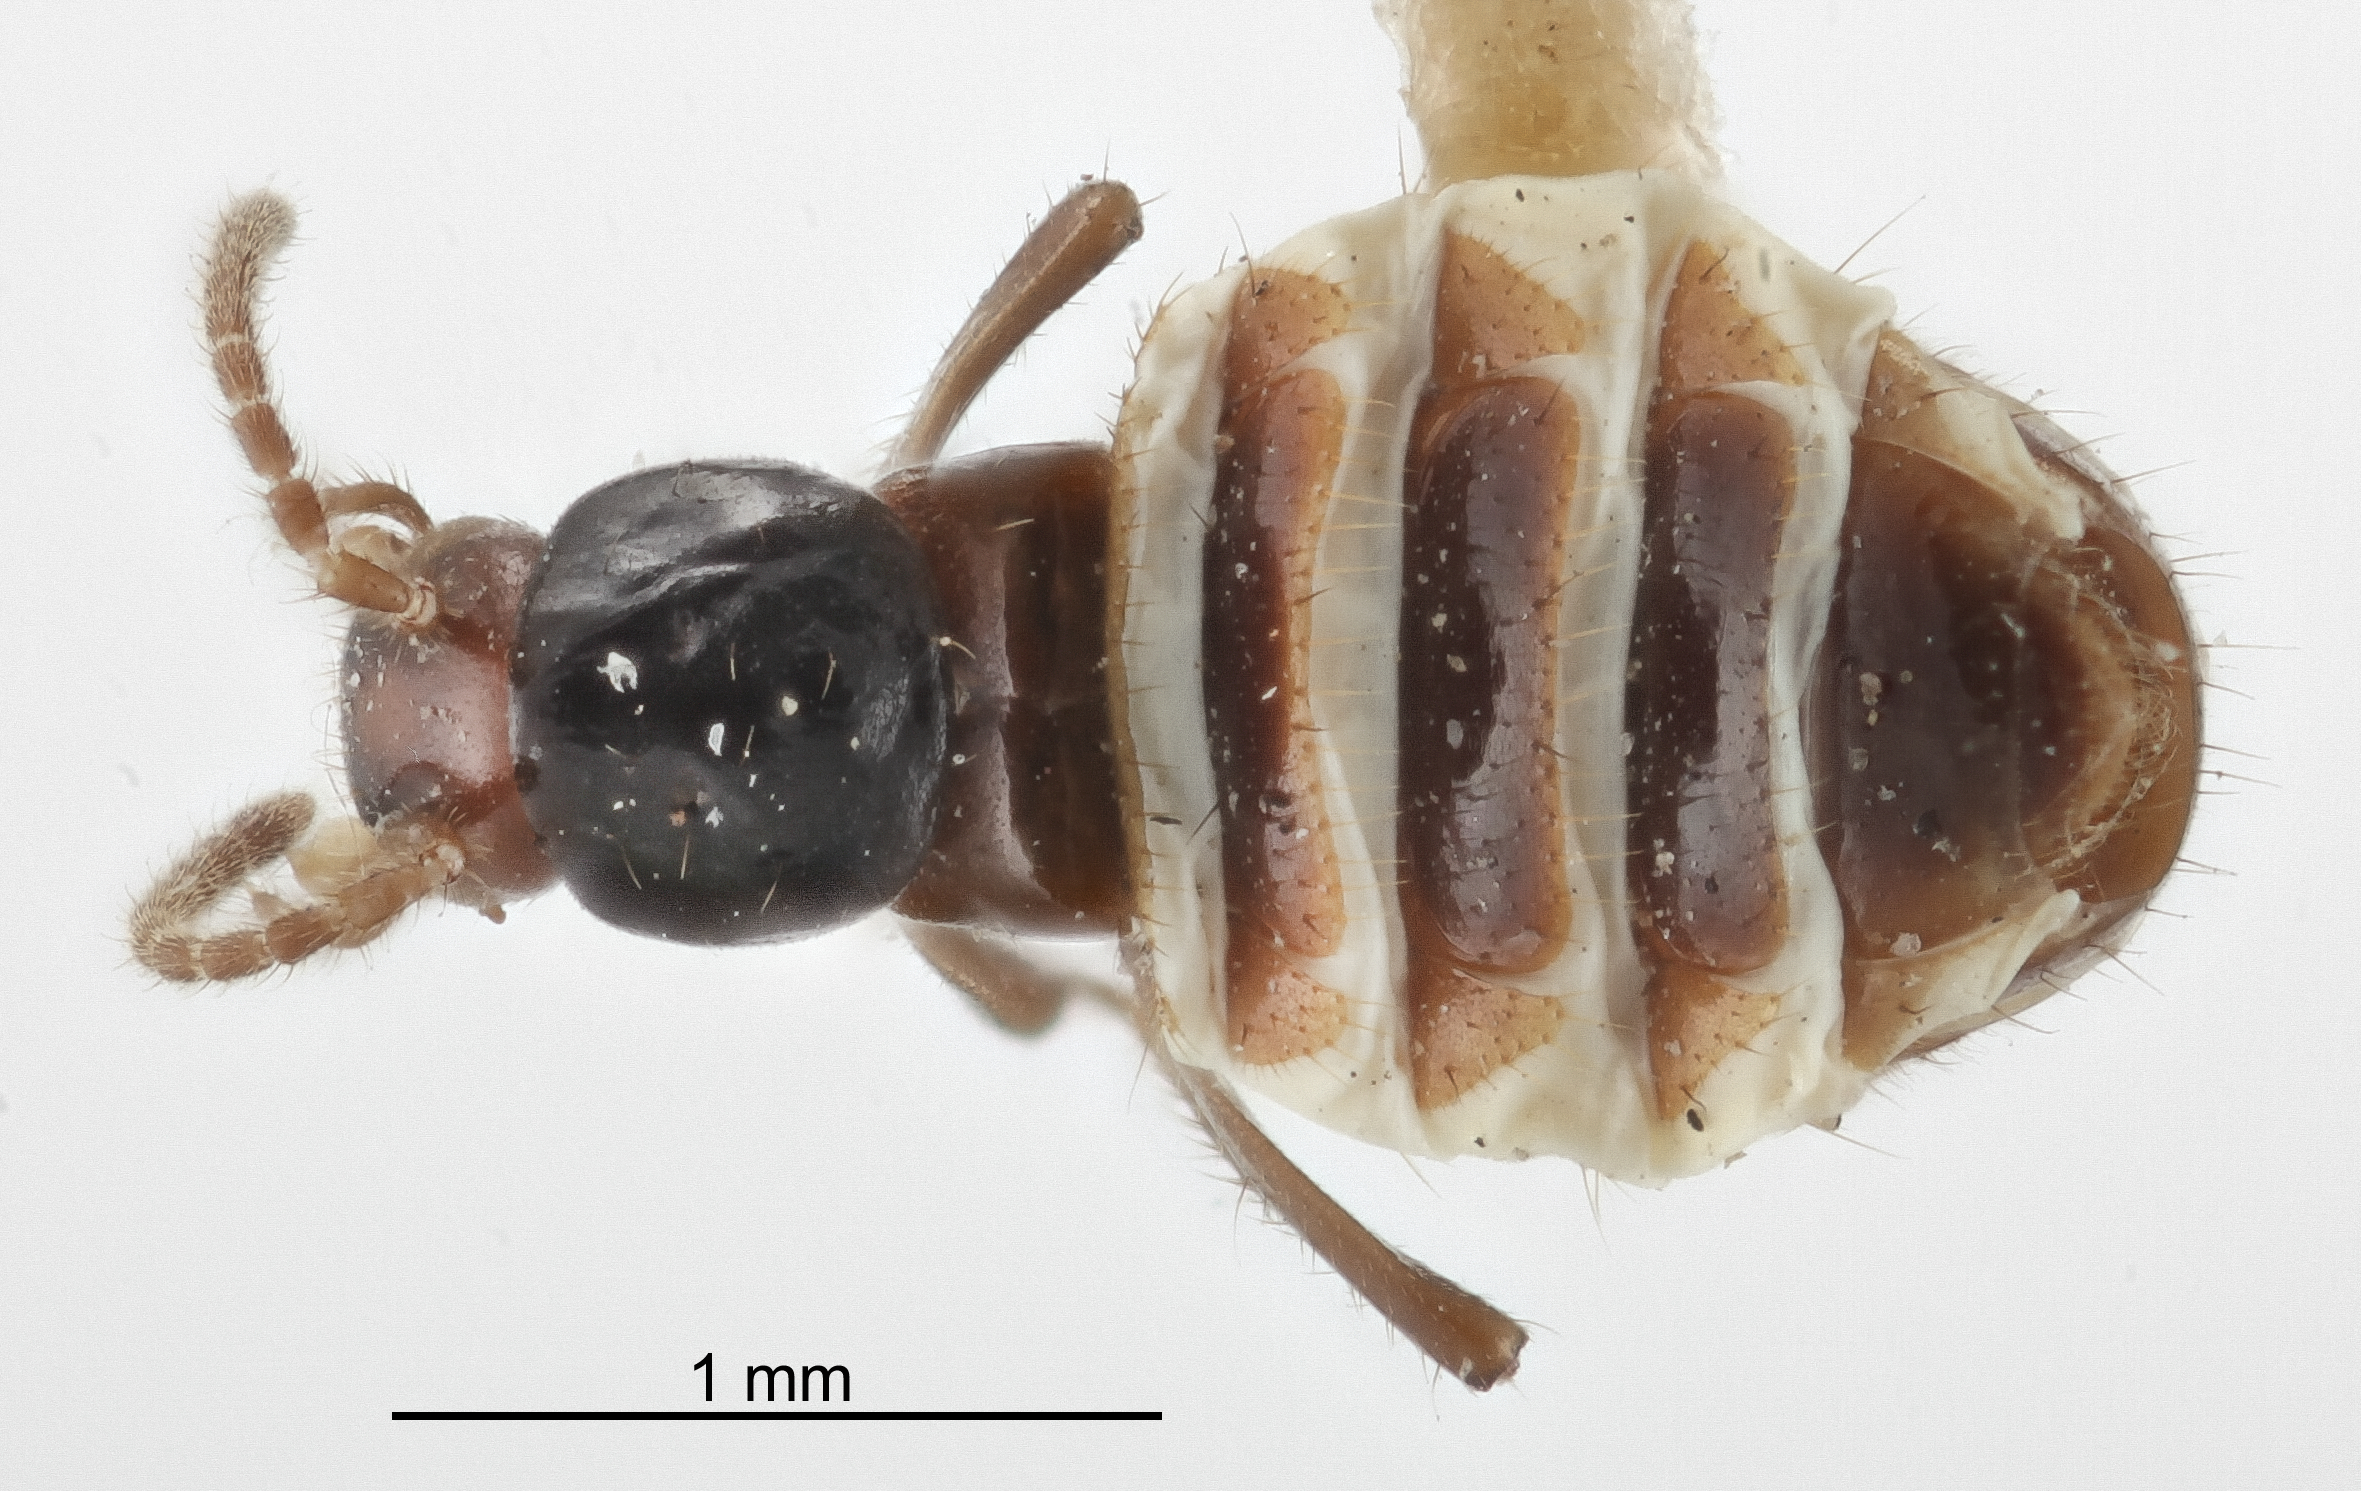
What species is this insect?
Termitogaster beniensis
